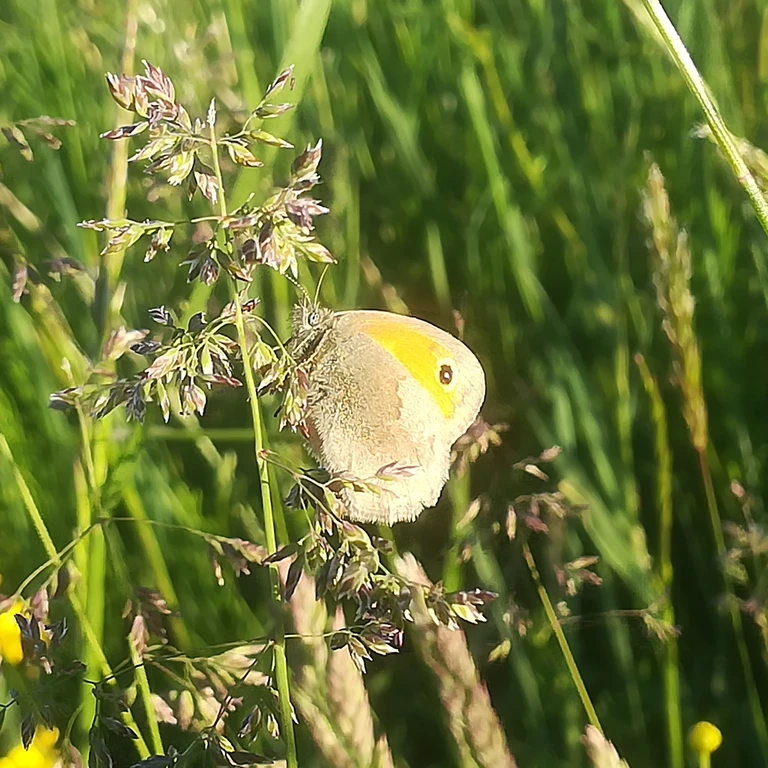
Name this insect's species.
Coenonympha pamphilus
